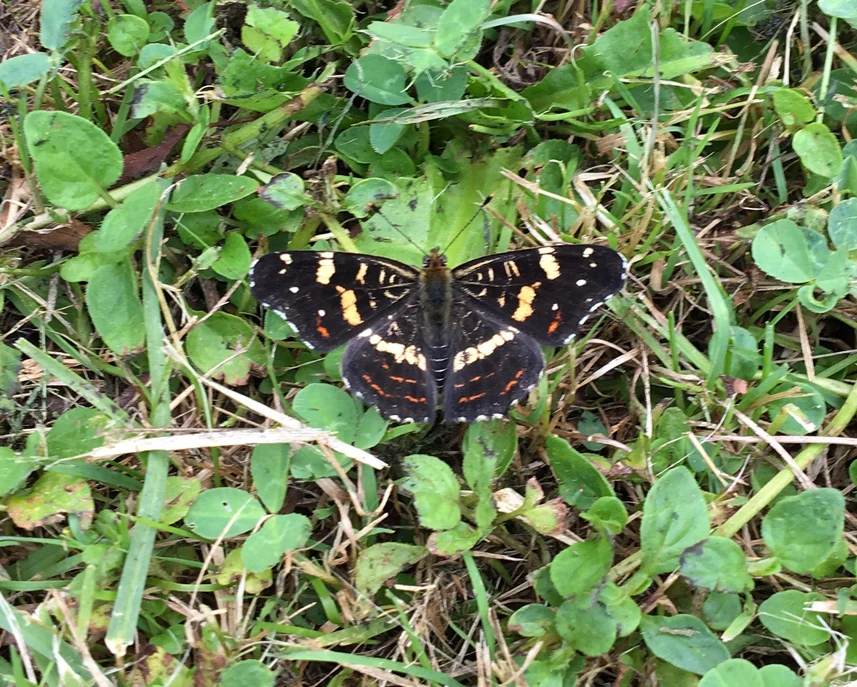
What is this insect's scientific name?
Araschnia levana
